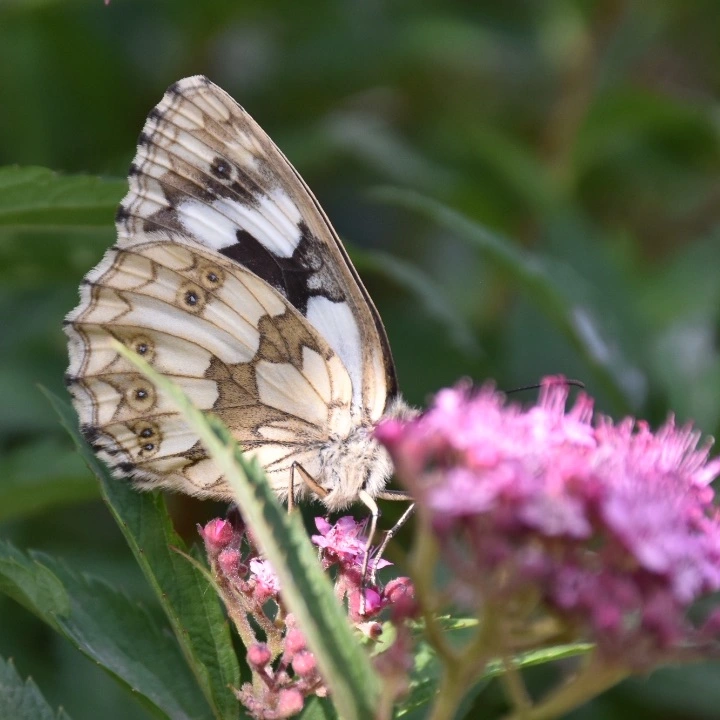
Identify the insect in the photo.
Melanargia galathea
